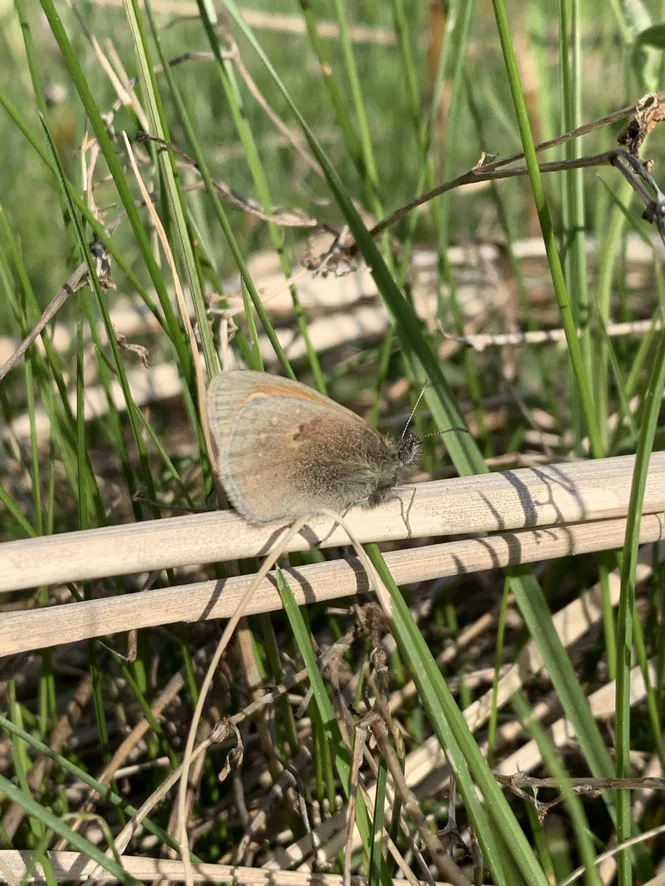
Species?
Coenonympha pamphilus
